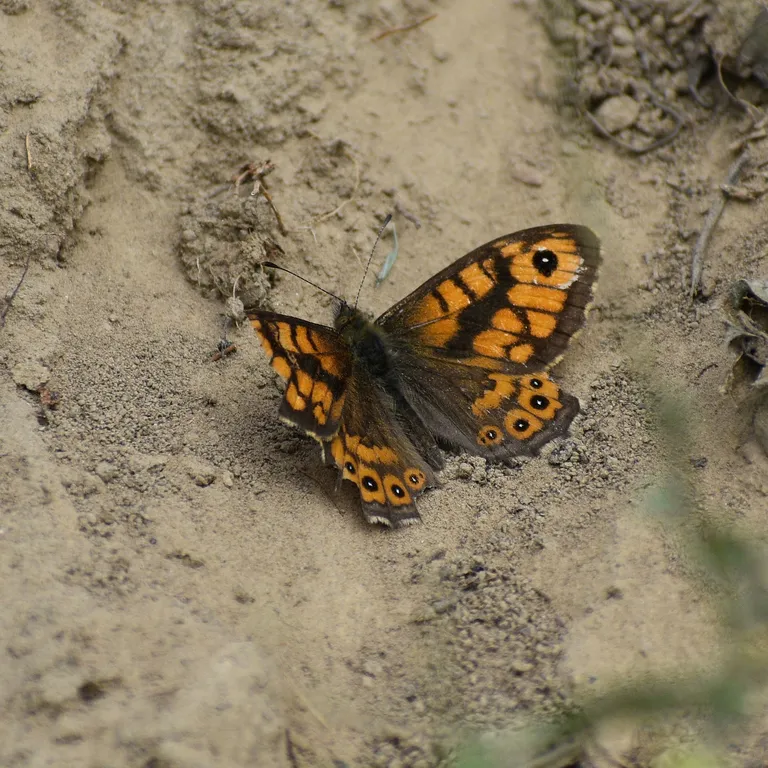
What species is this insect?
Lasiommata megera (also Pararge megera)
